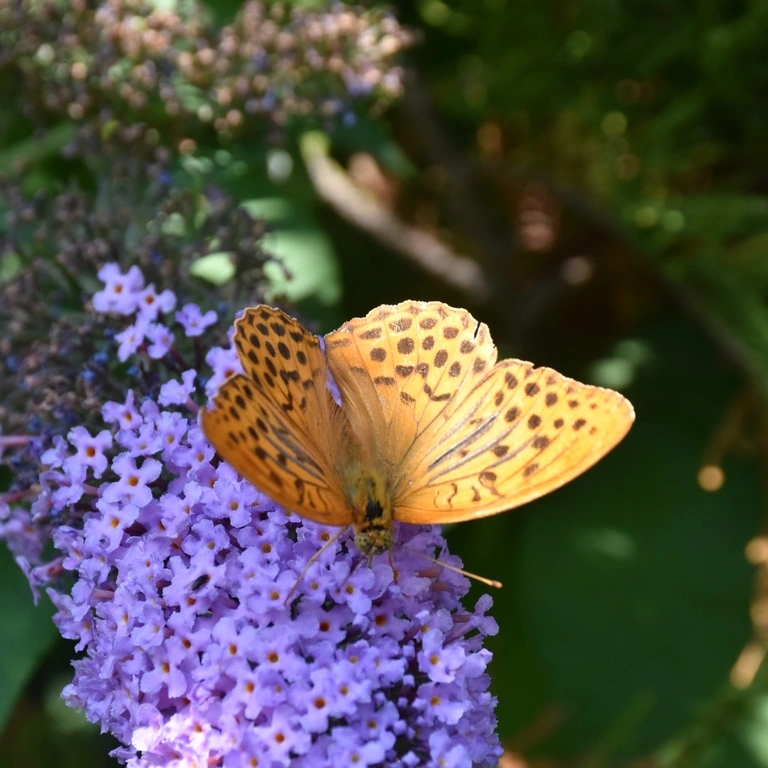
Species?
Argynnis paphia
